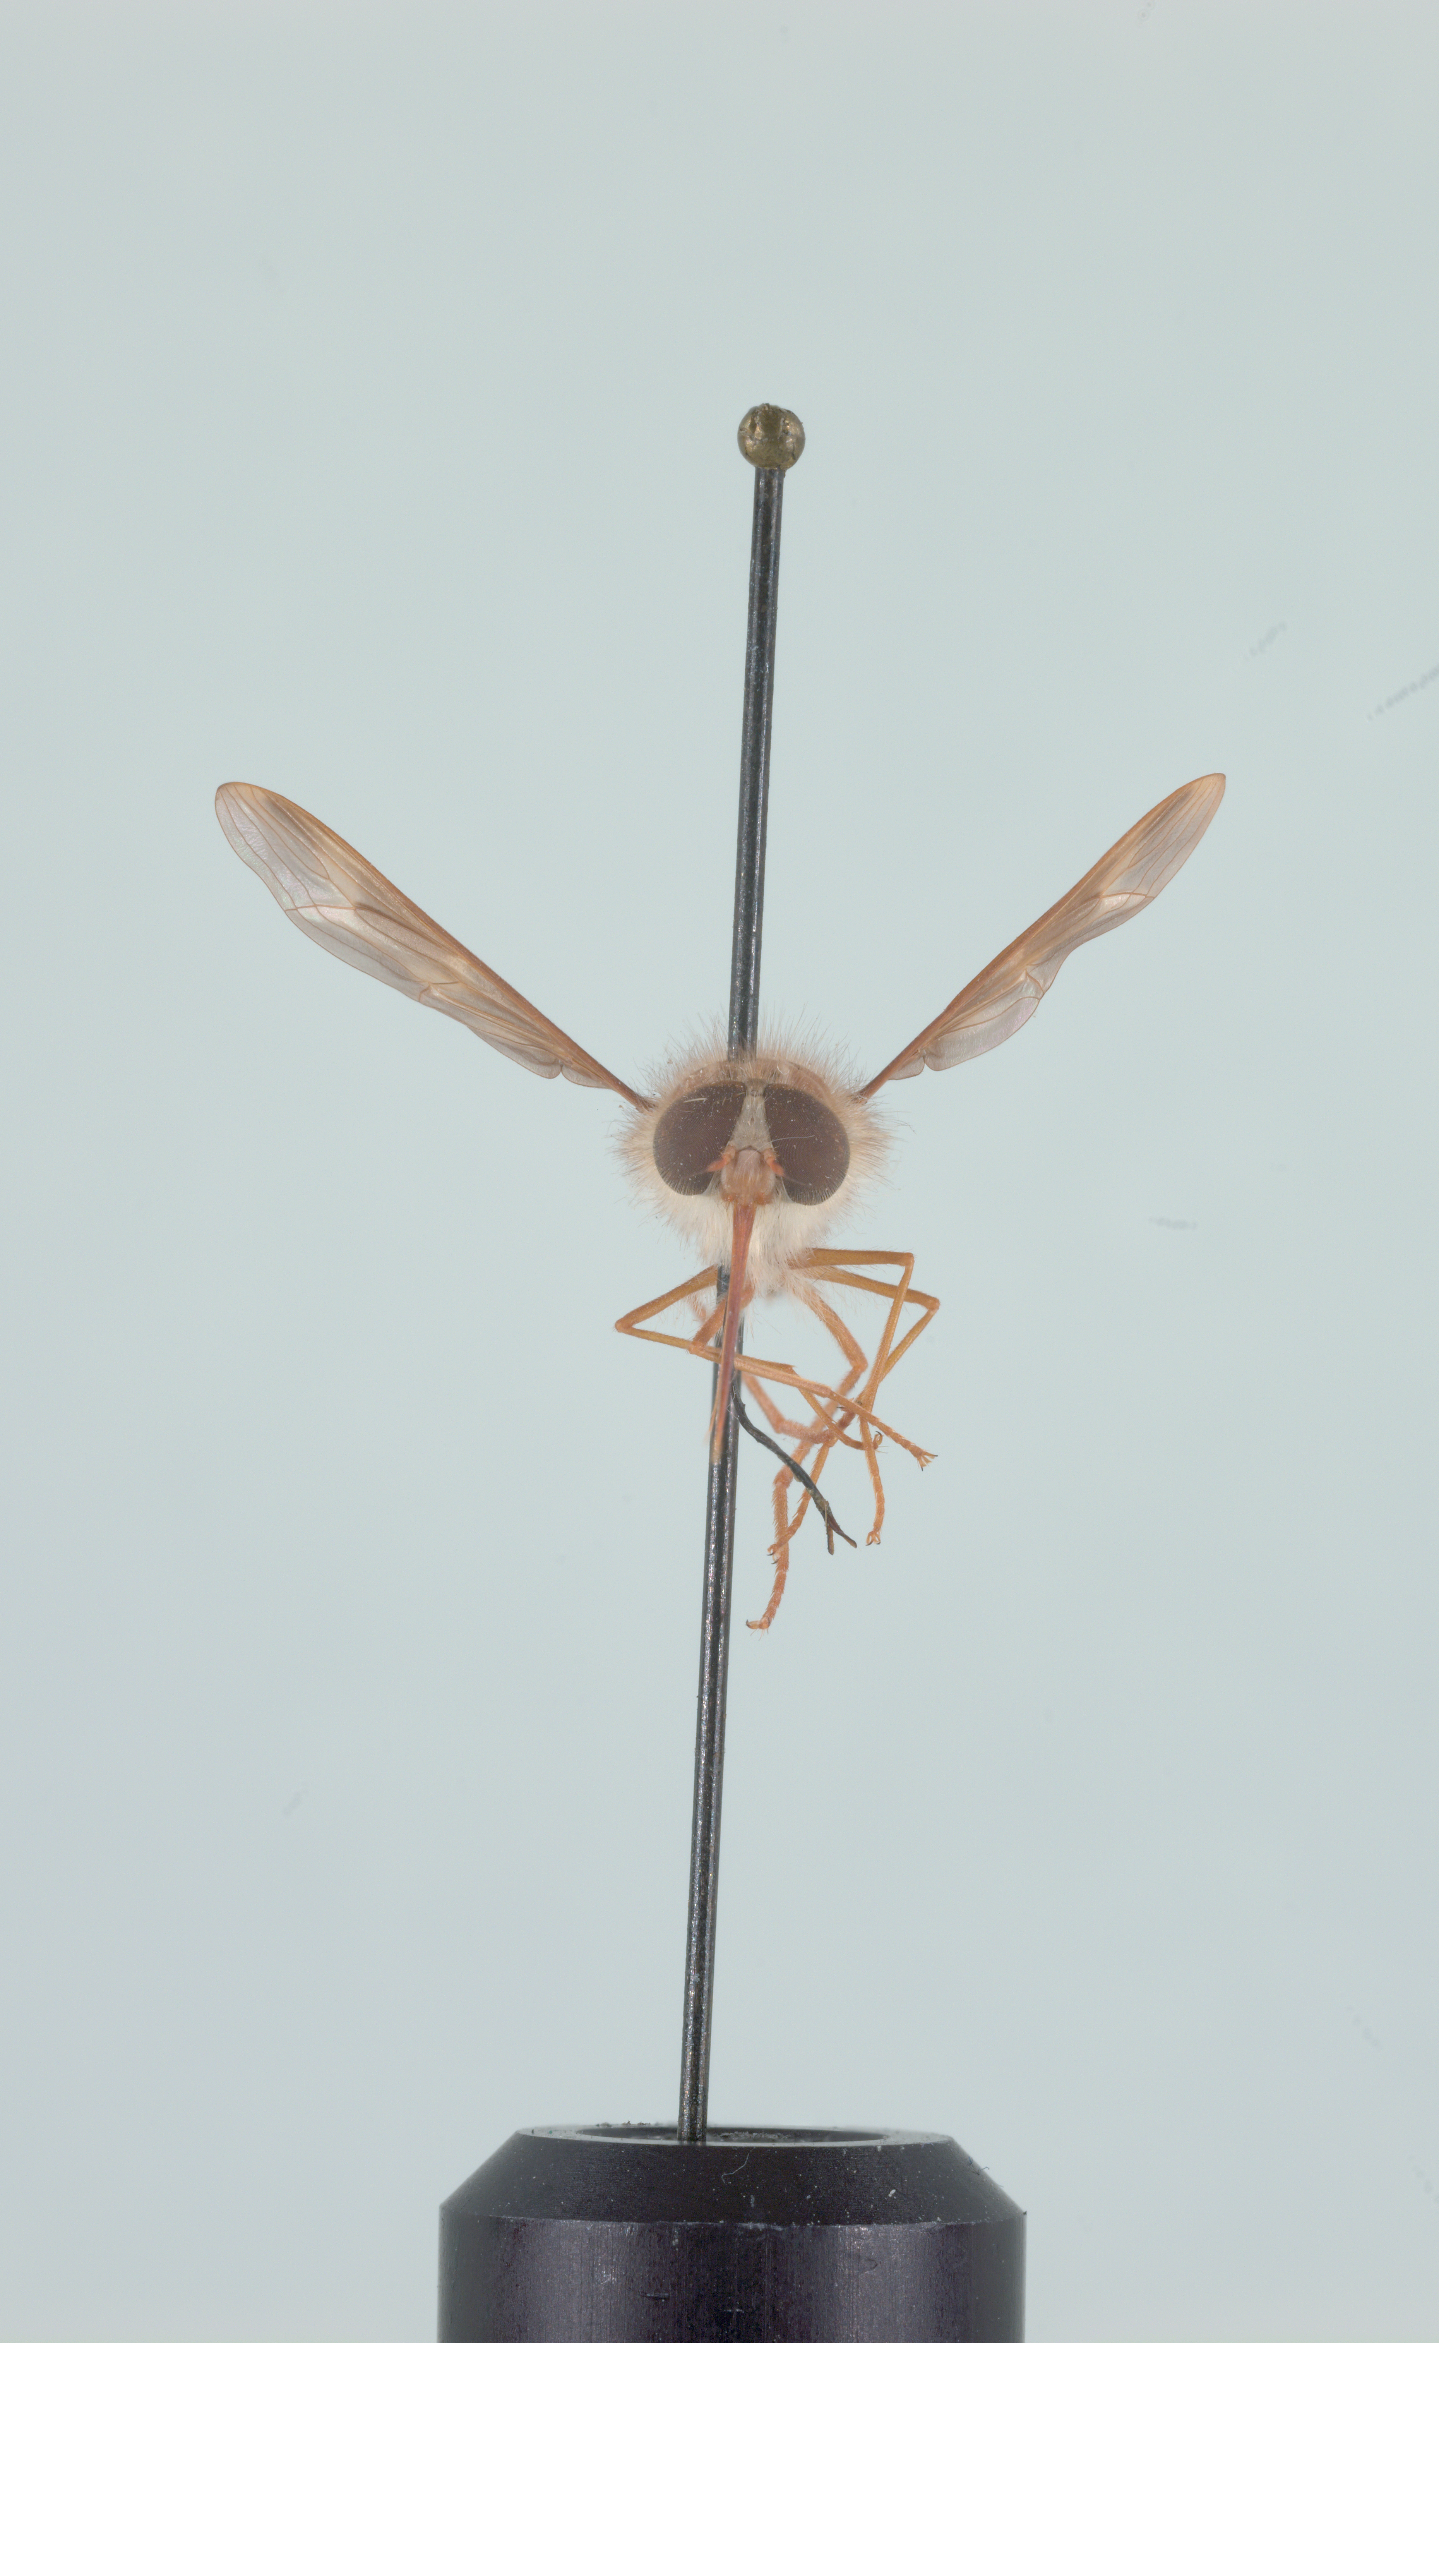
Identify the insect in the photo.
Hirmoneura nubipennis (also Trichophthalma nubipennis)
